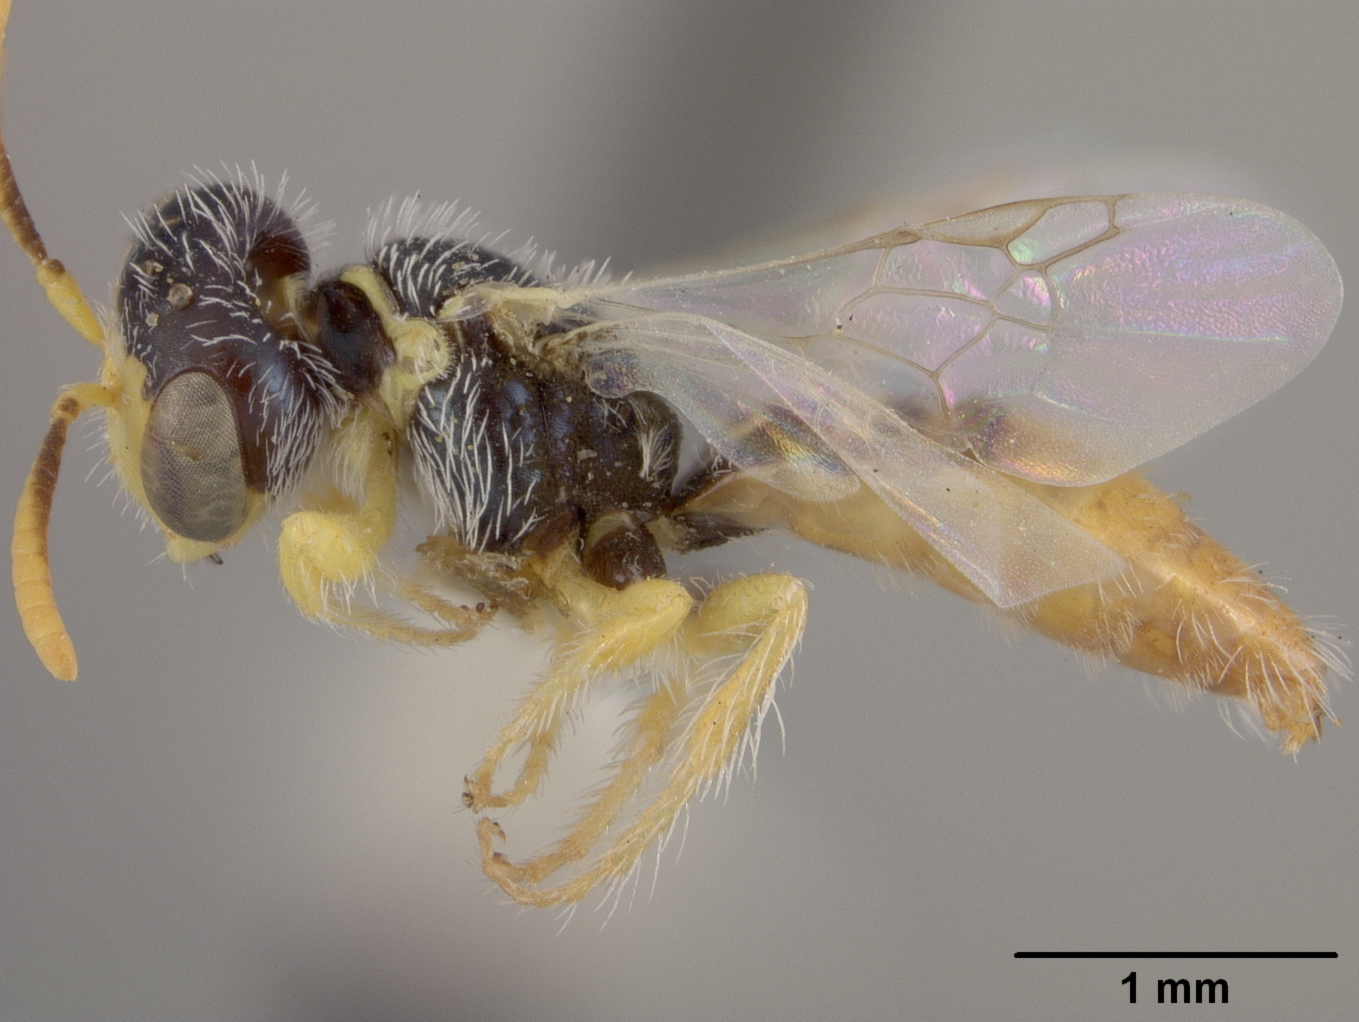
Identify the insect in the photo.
Perdita vittata
